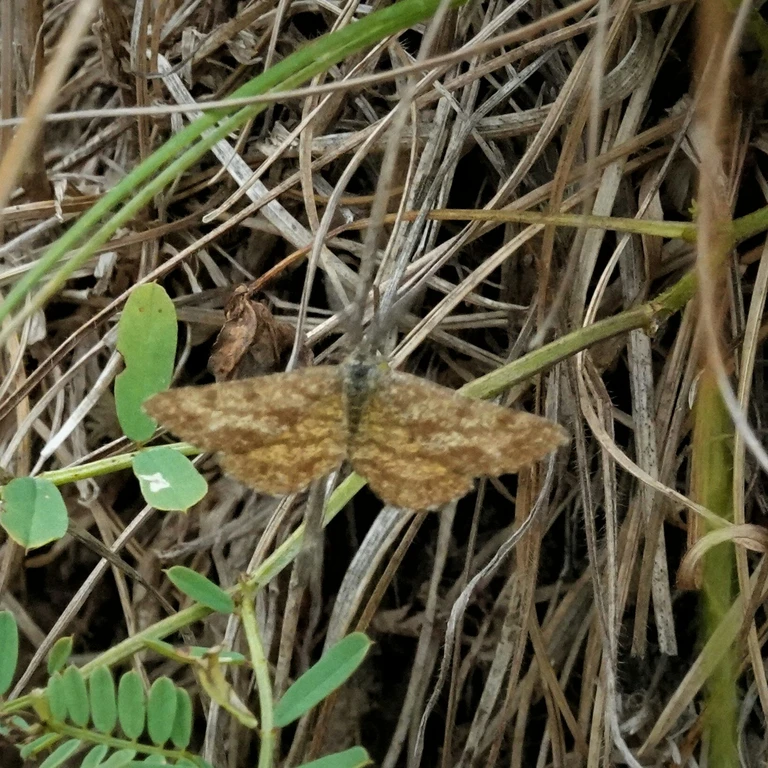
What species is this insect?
Ematurga atomaria
